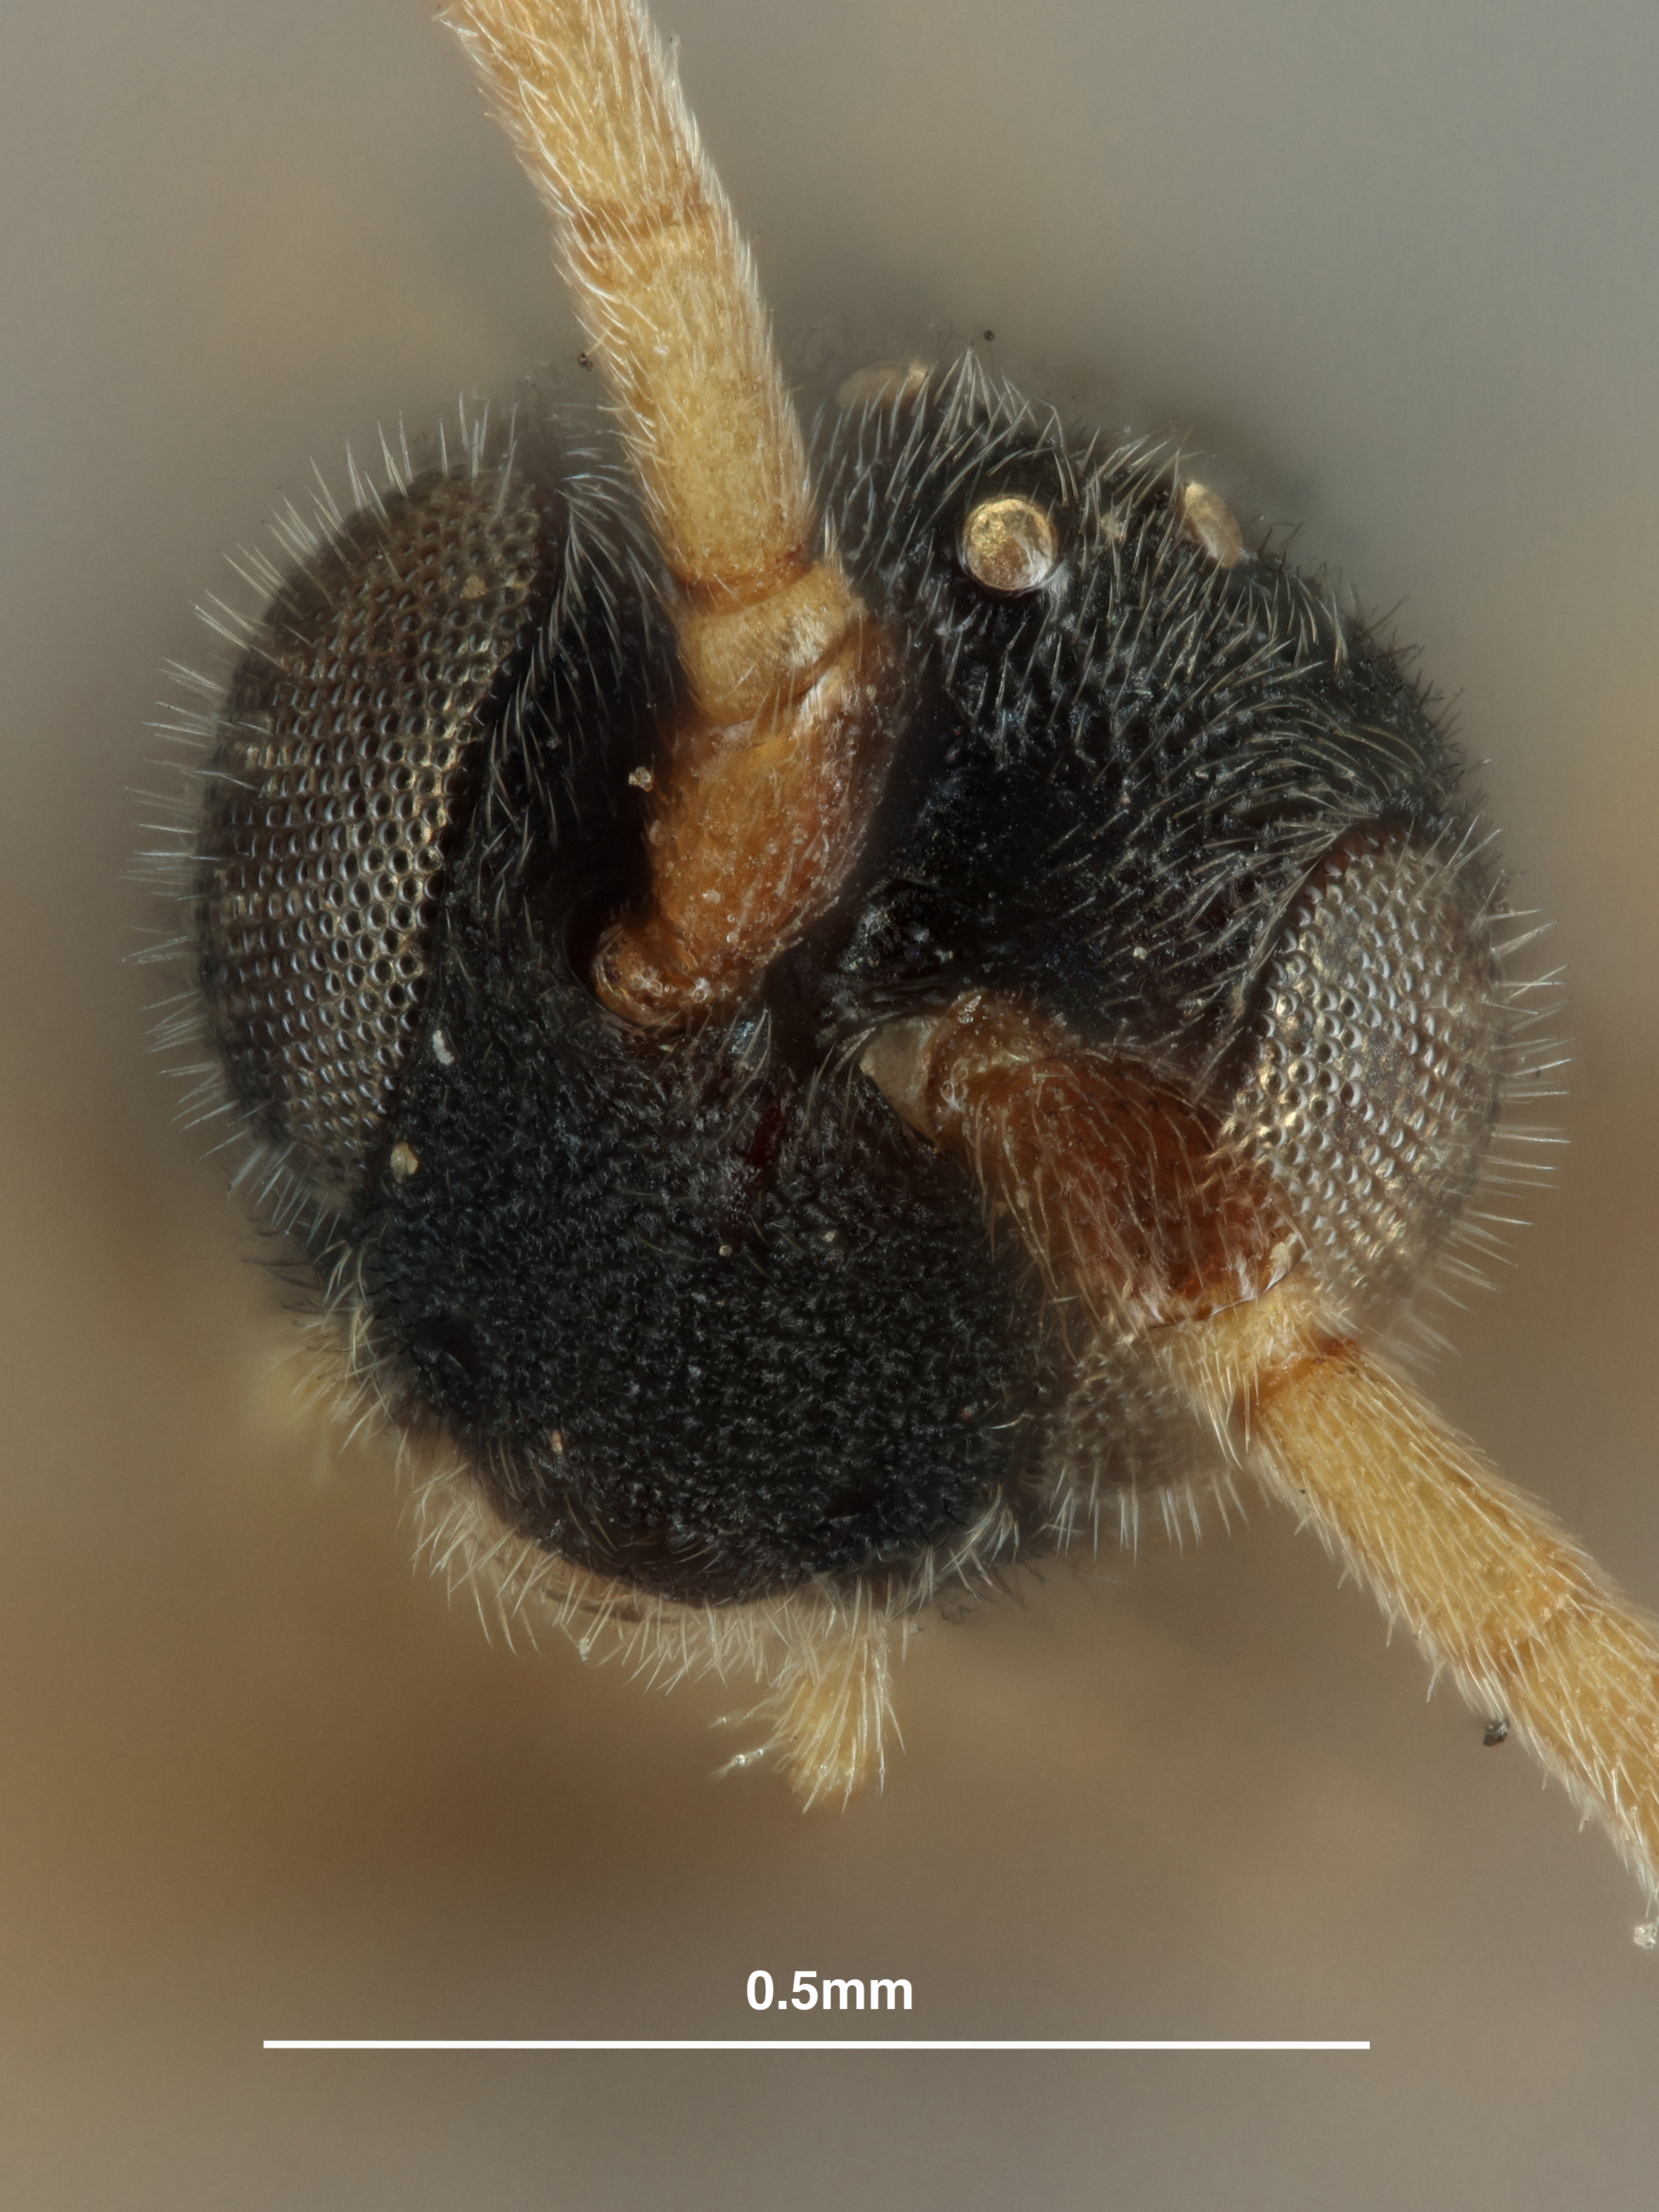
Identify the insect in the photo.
Microplitis confusus
